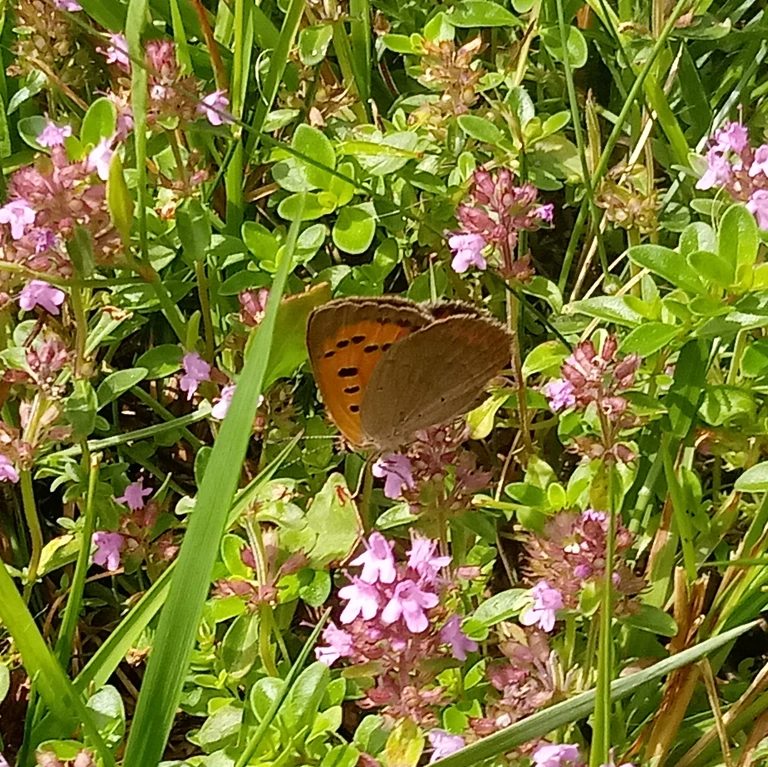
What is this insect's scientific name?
Lycaena phlaeas
